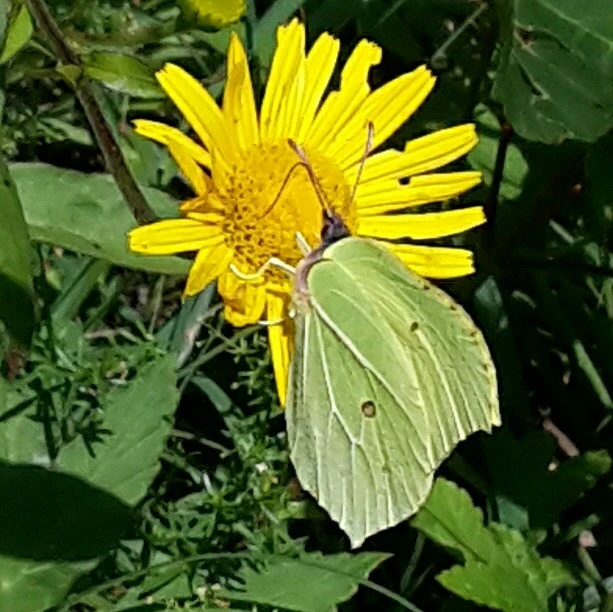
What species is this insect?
Gonepteryx rhamni
